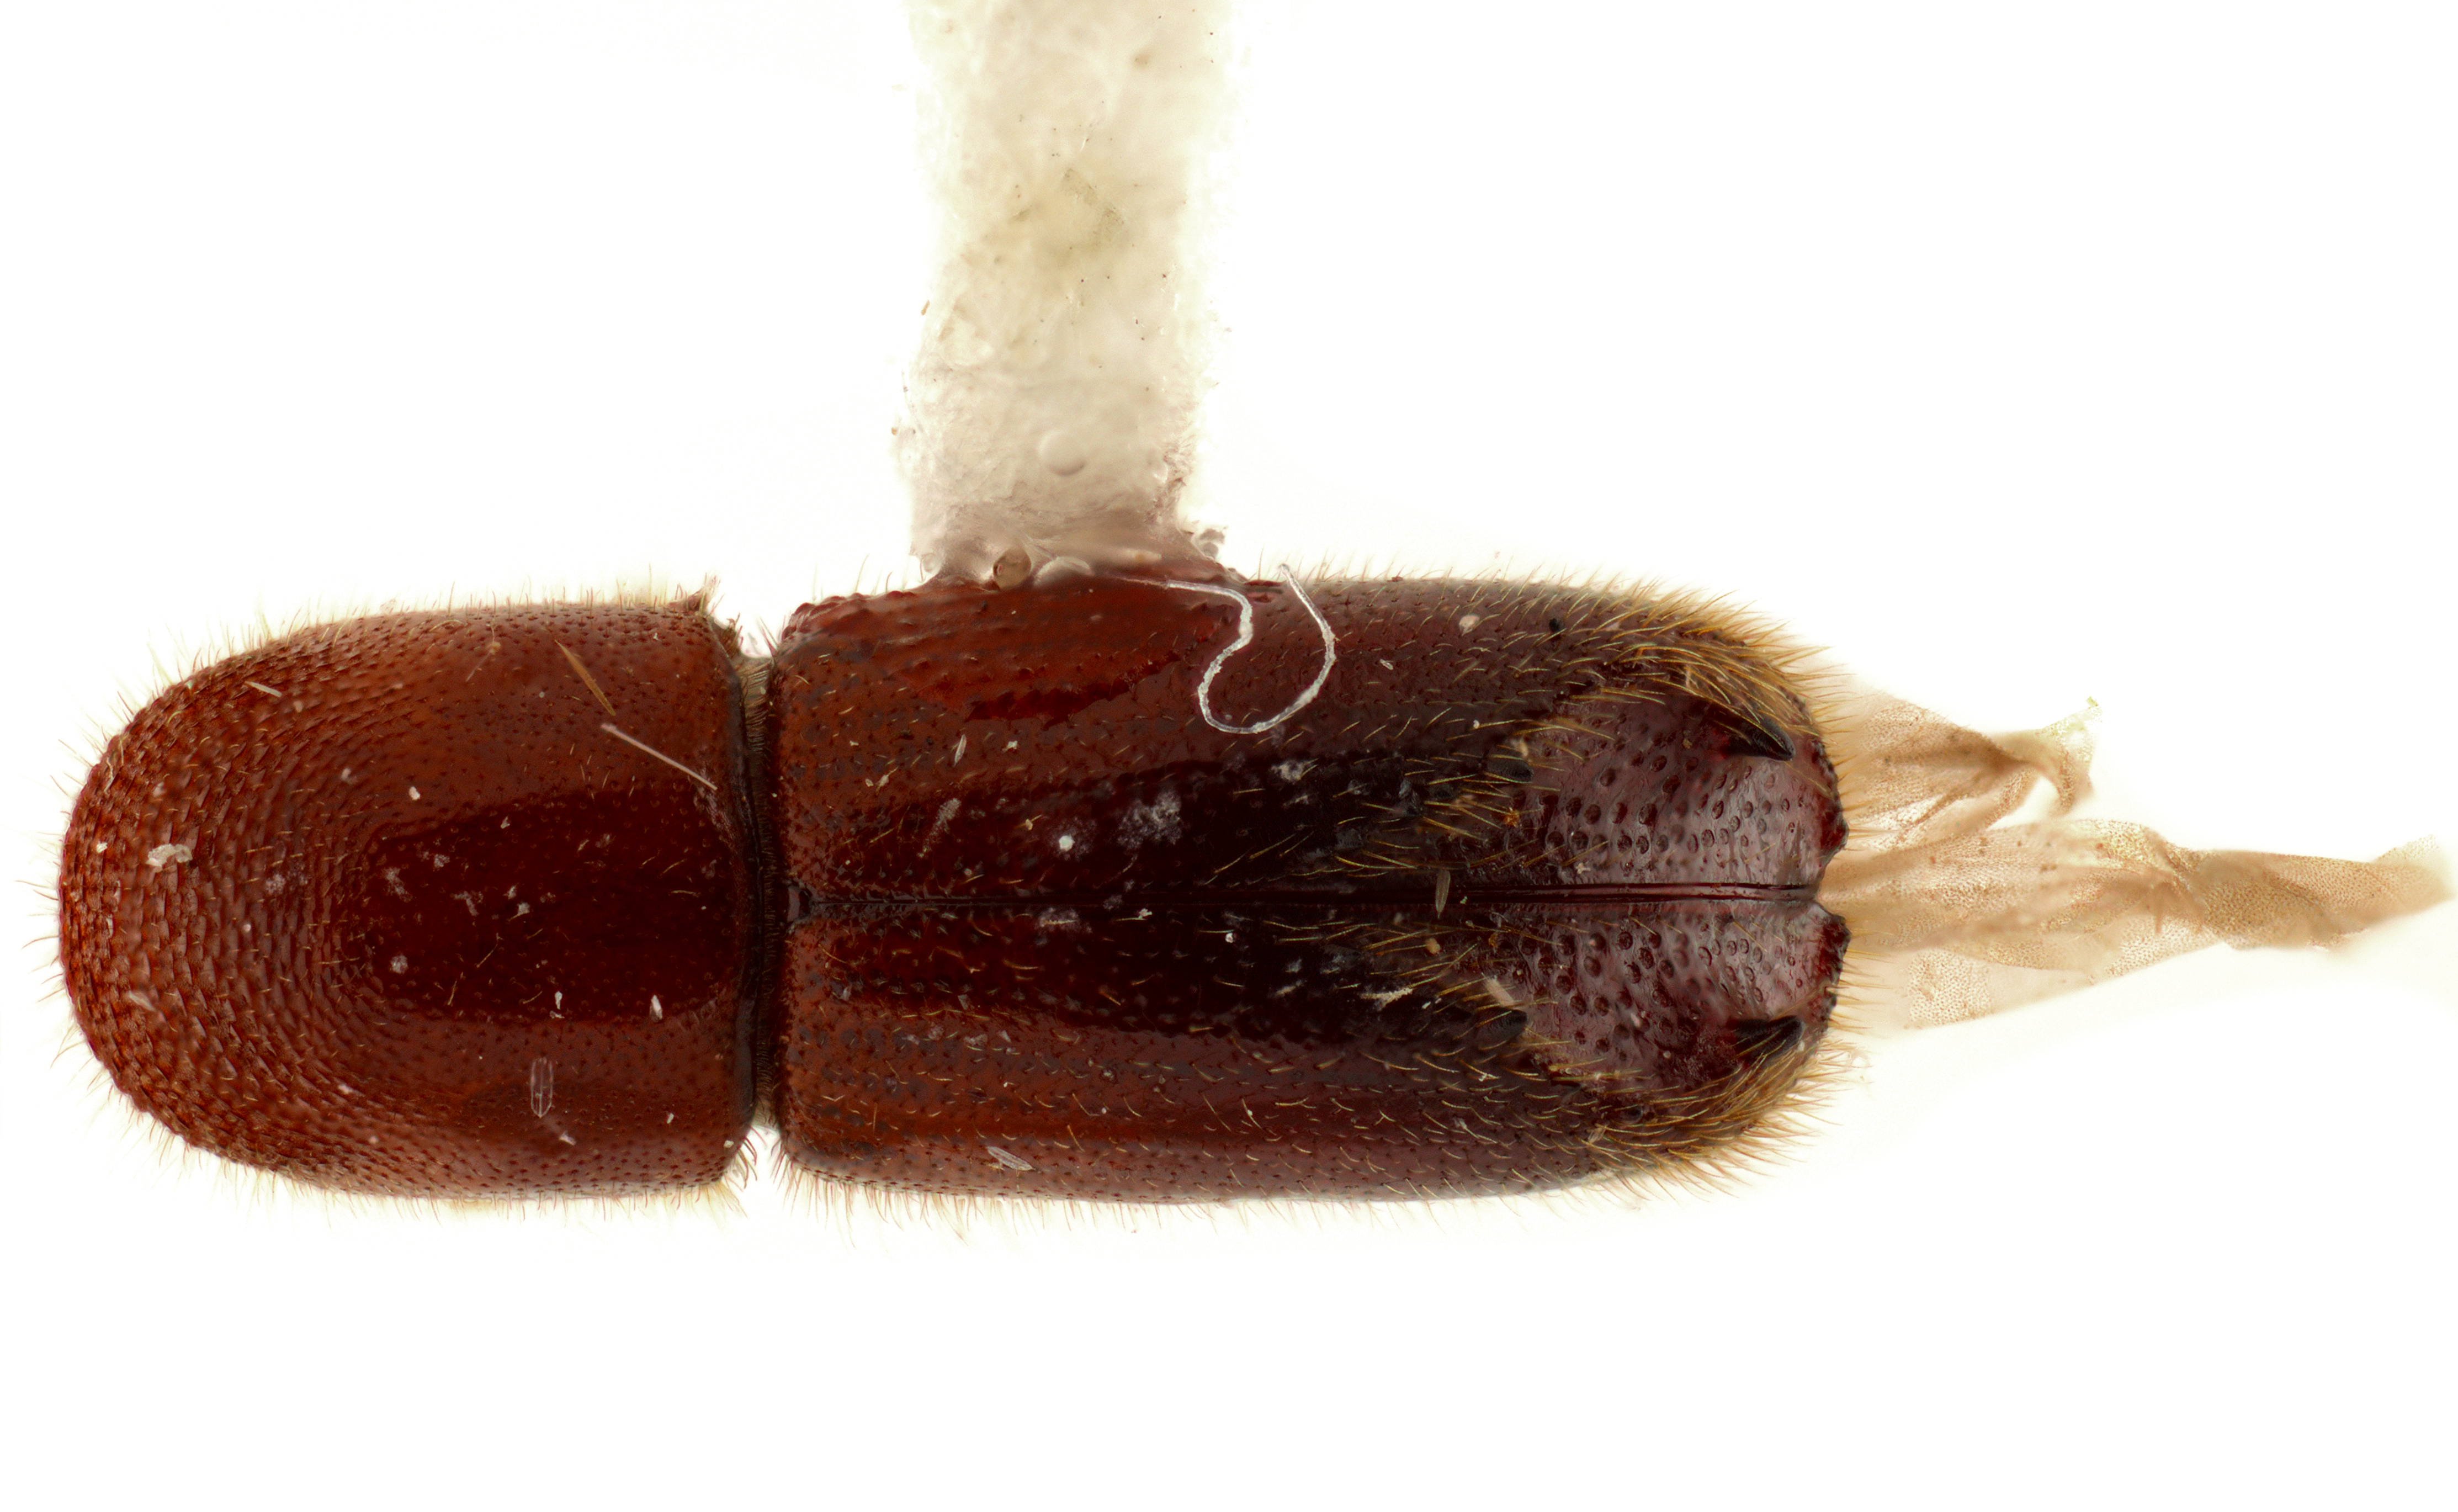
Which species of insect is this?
Premnobius ambitiosus
